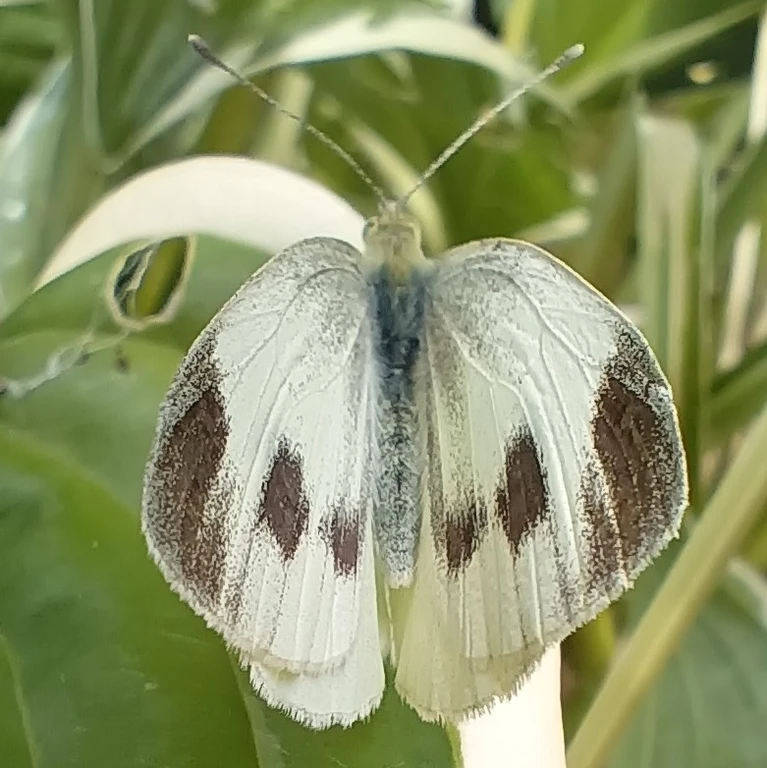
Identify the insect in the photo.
Pieris mannii
